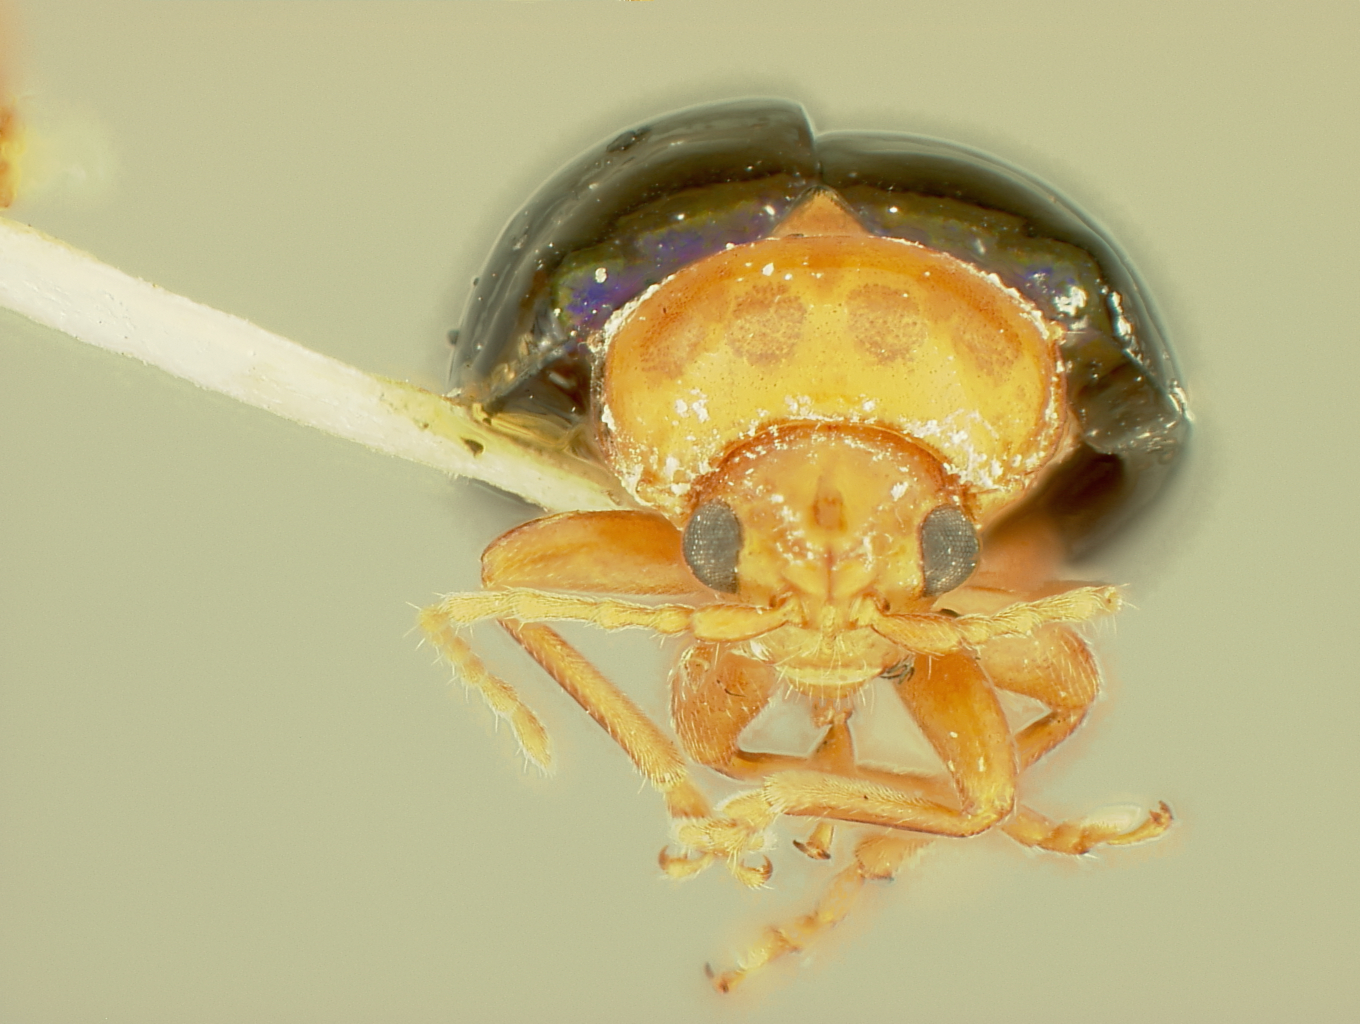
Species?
Homoschema obesum
